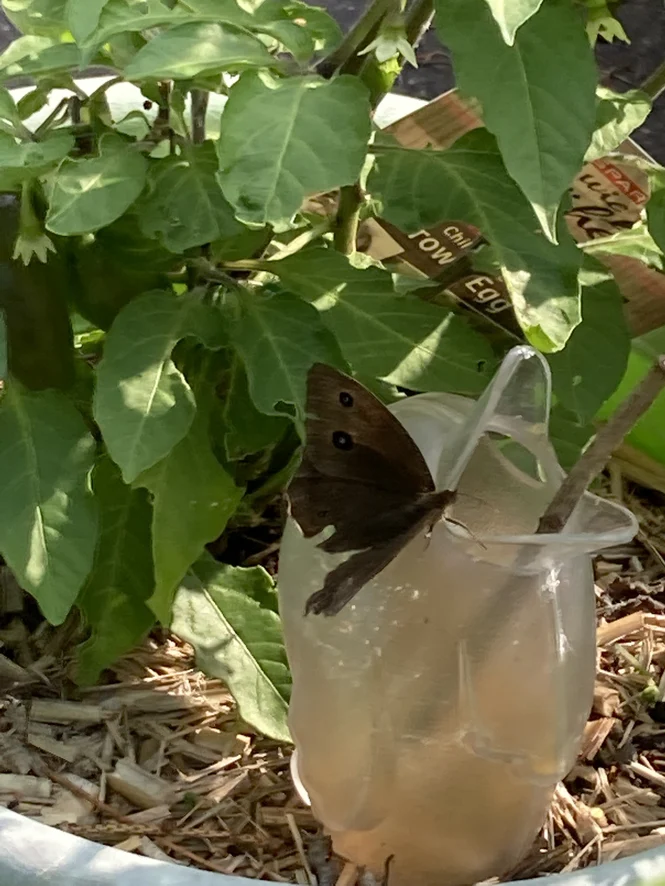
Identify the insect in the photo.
Minois dryas
